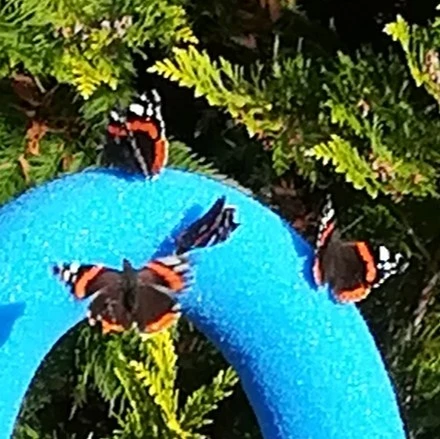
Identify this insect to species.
Vanessa atalanta
